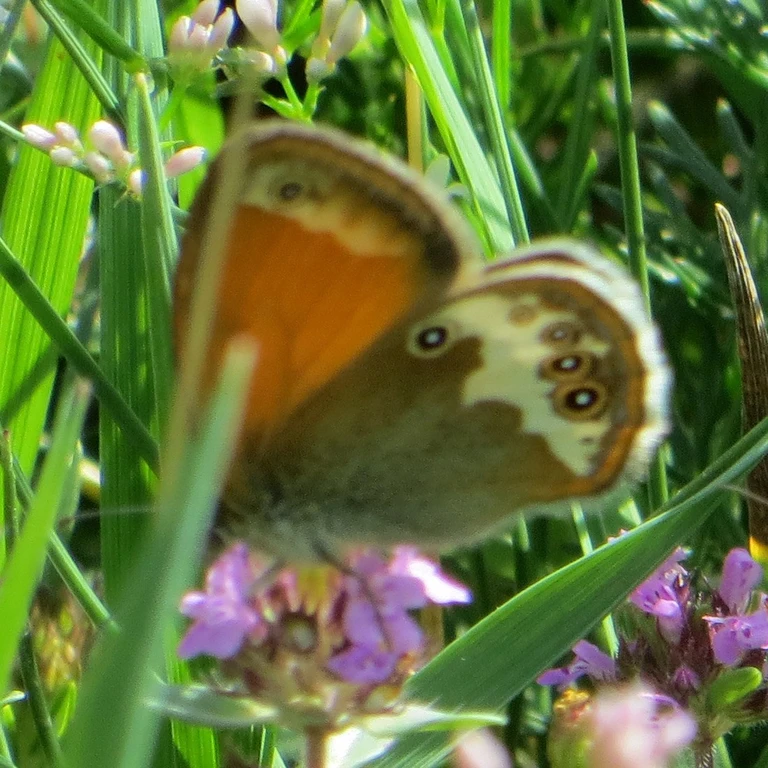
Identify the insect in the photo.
Coenonympha arcania
